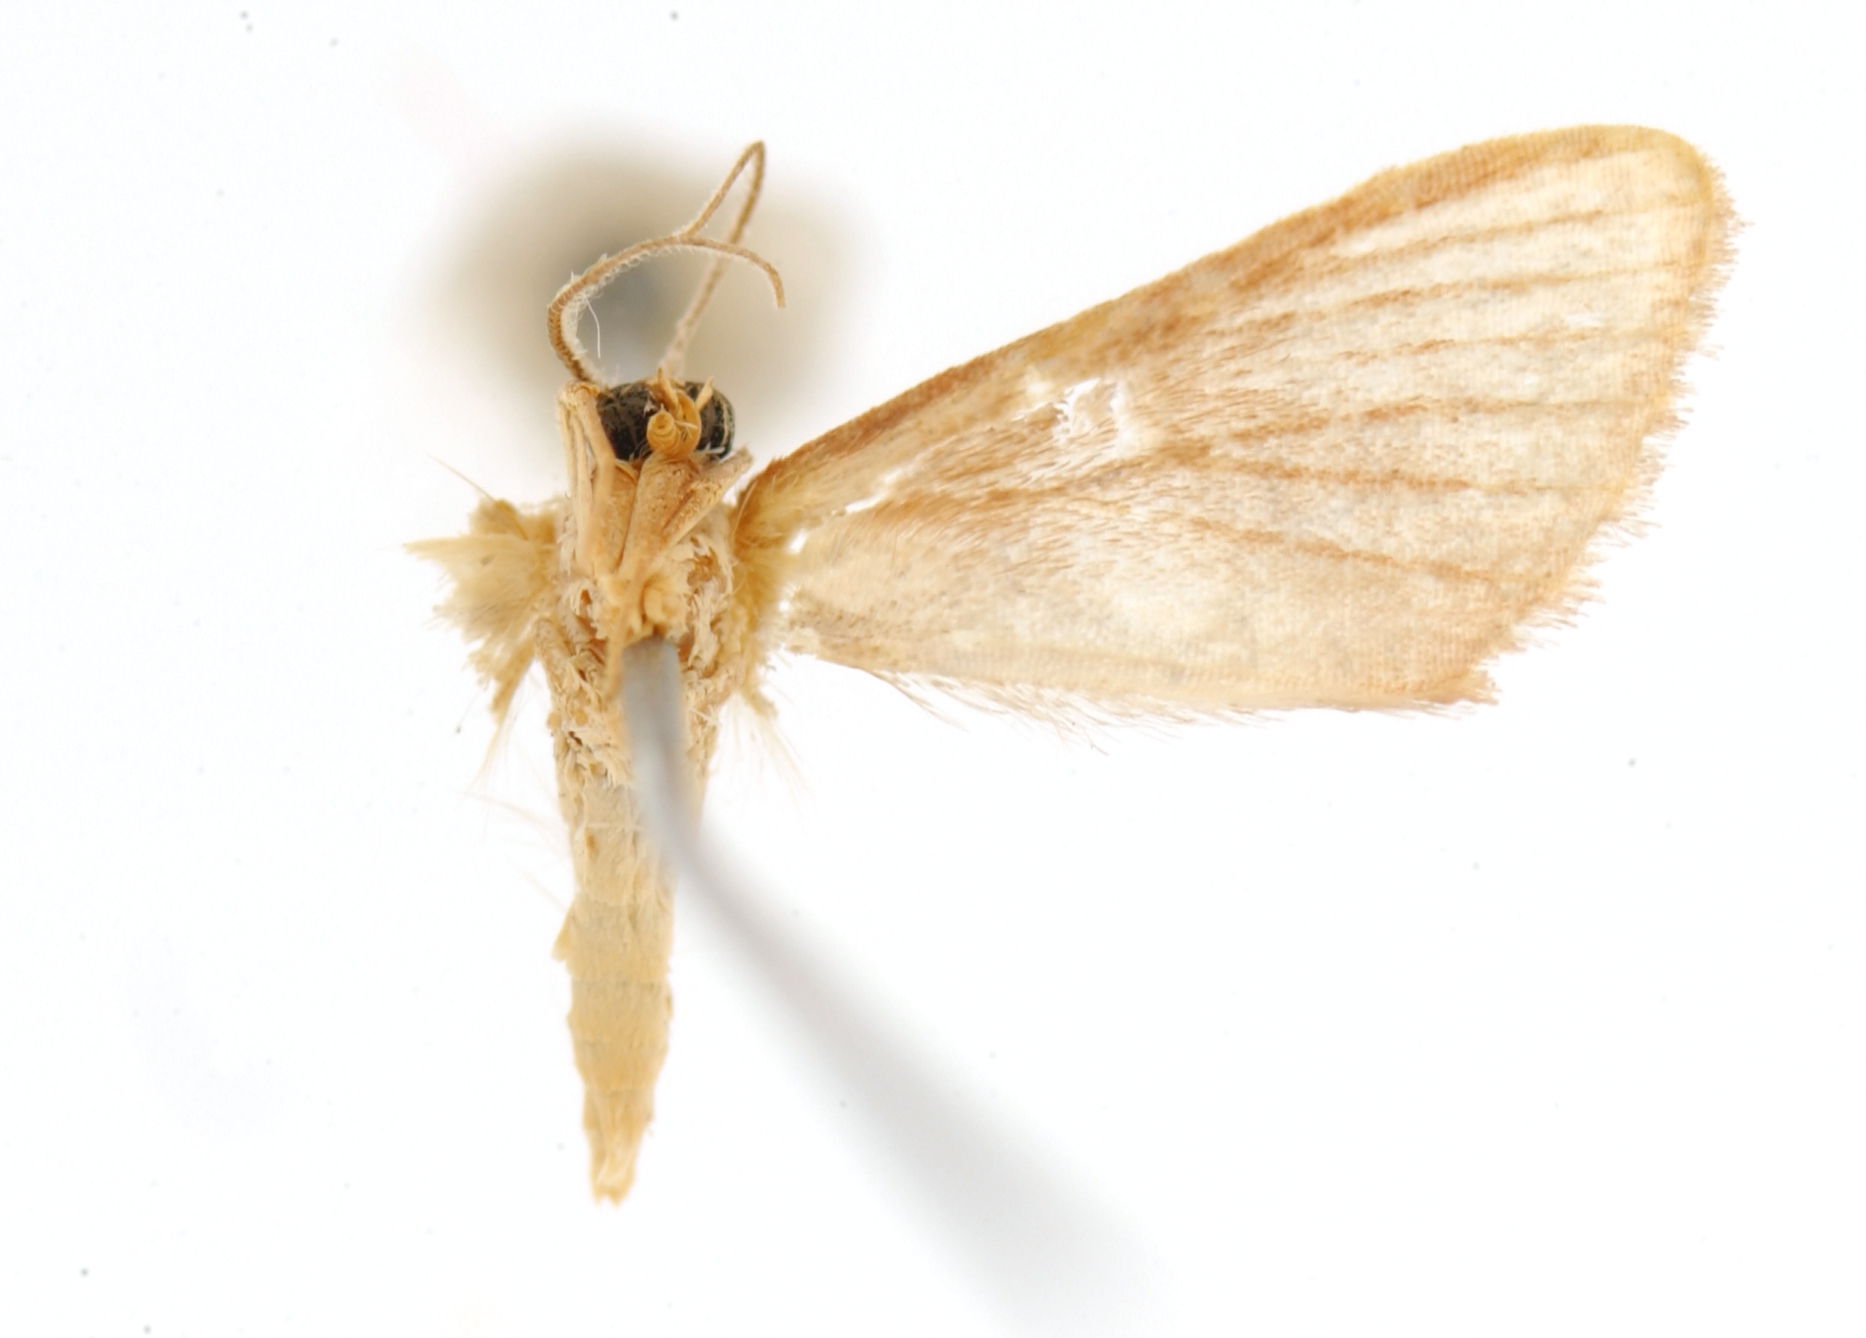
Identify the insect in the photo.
Calyptocome hegeter
